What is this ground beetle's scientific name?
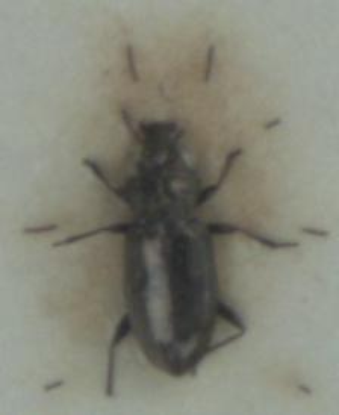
Notiophilus substriatus
